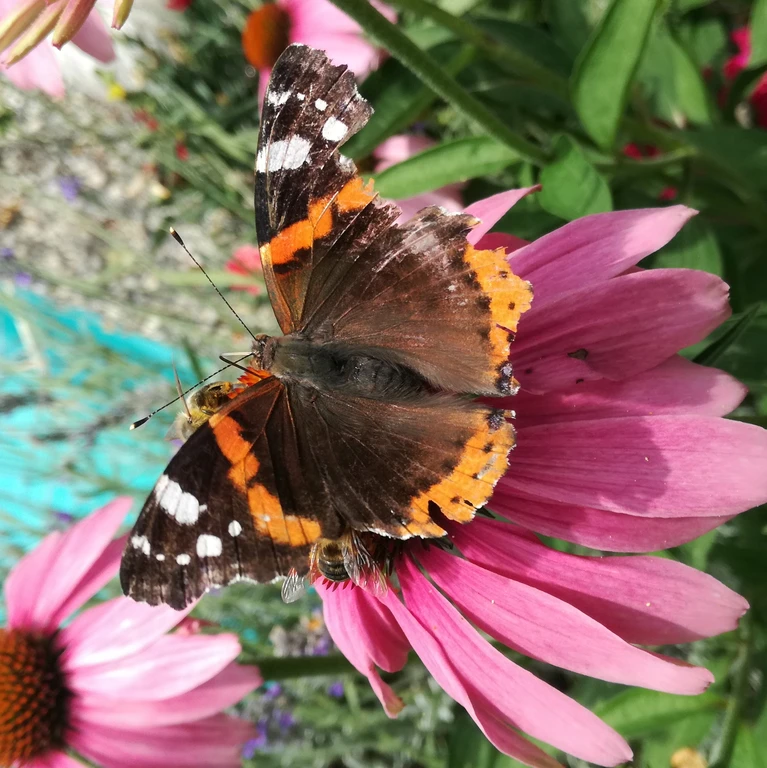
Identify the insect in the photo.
Vanessa atalanta
